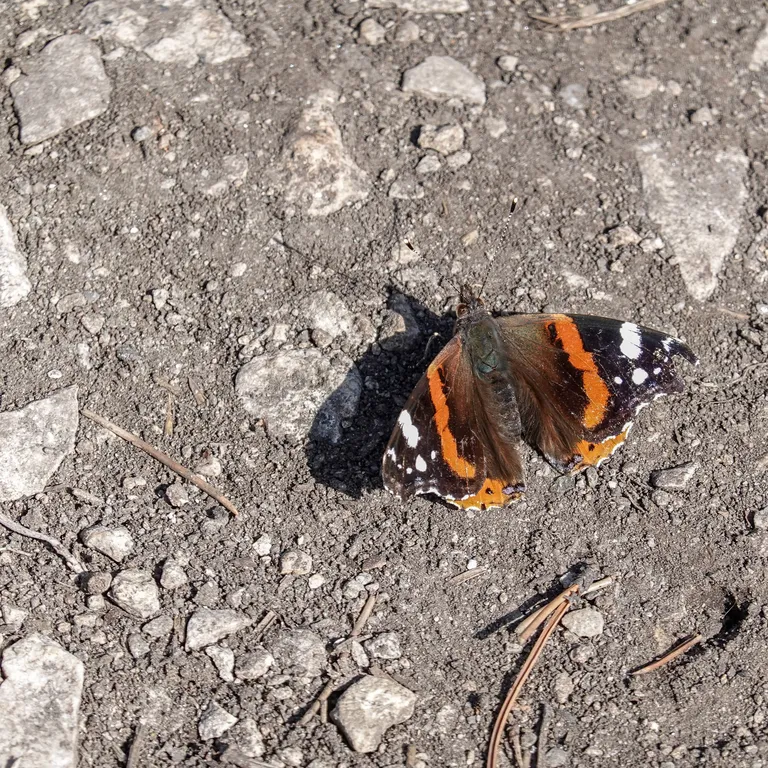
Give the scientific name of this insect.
Vanessa atalanta
